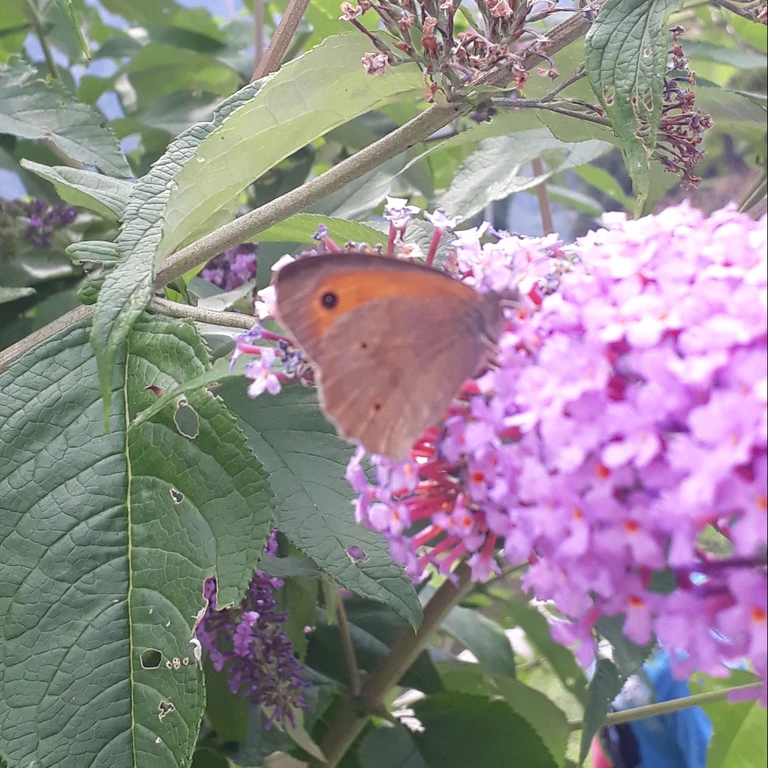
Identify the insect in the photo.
Maniola jurtina
